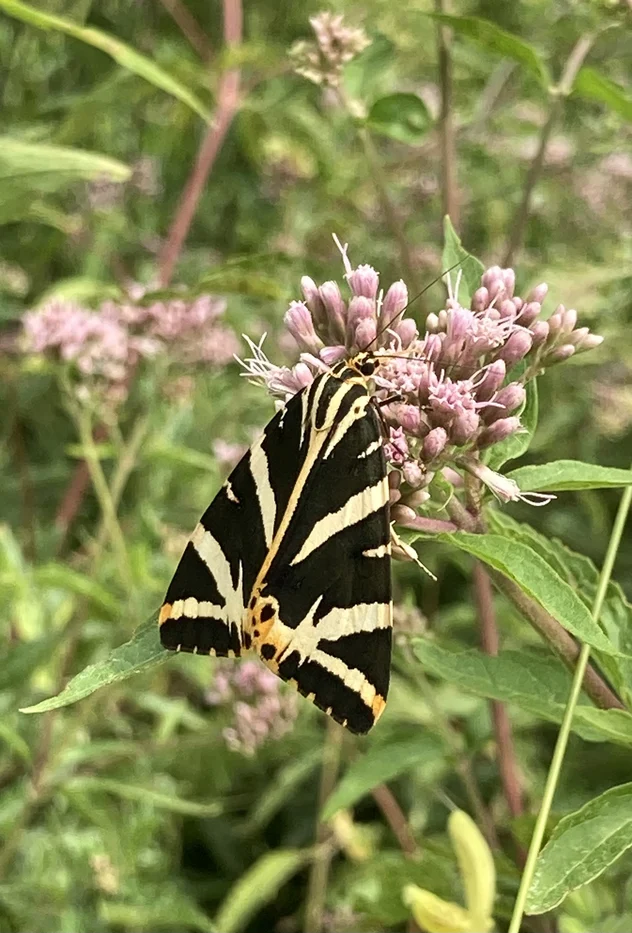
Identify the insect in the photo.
Euplagia quadripunctaria
